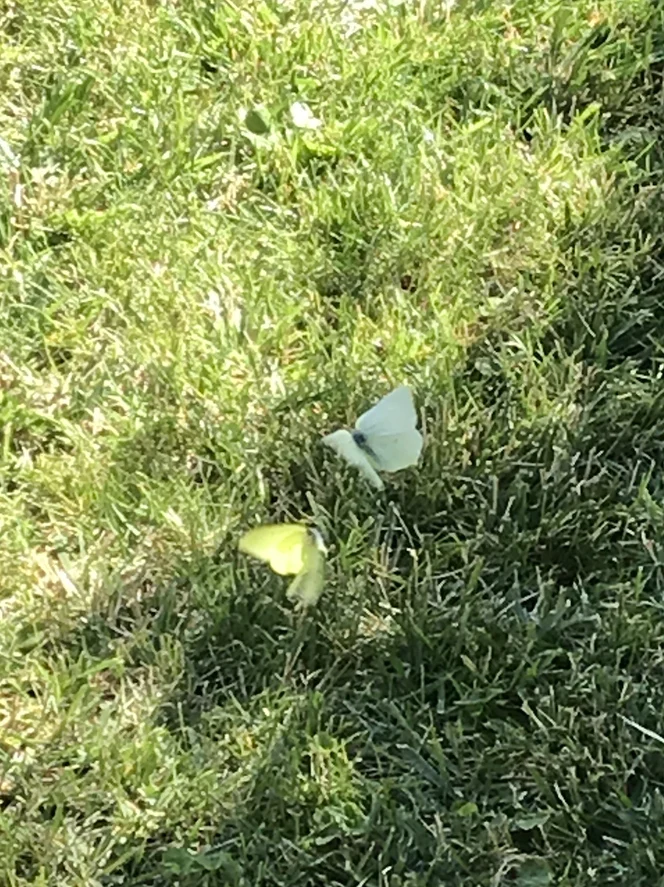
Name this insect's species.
Gonepteryx rhamni
